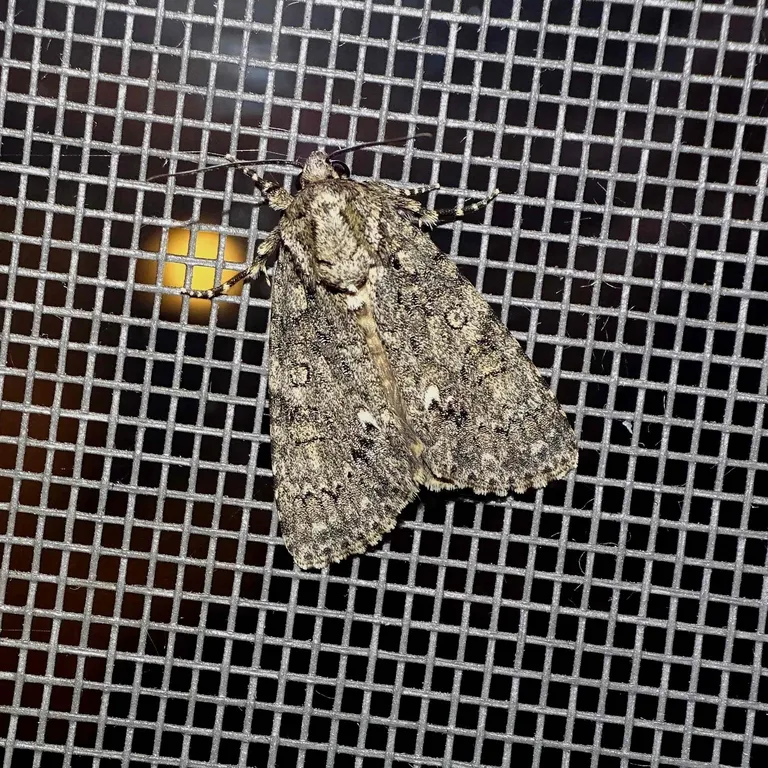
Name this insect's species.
Acronicta rumicis
